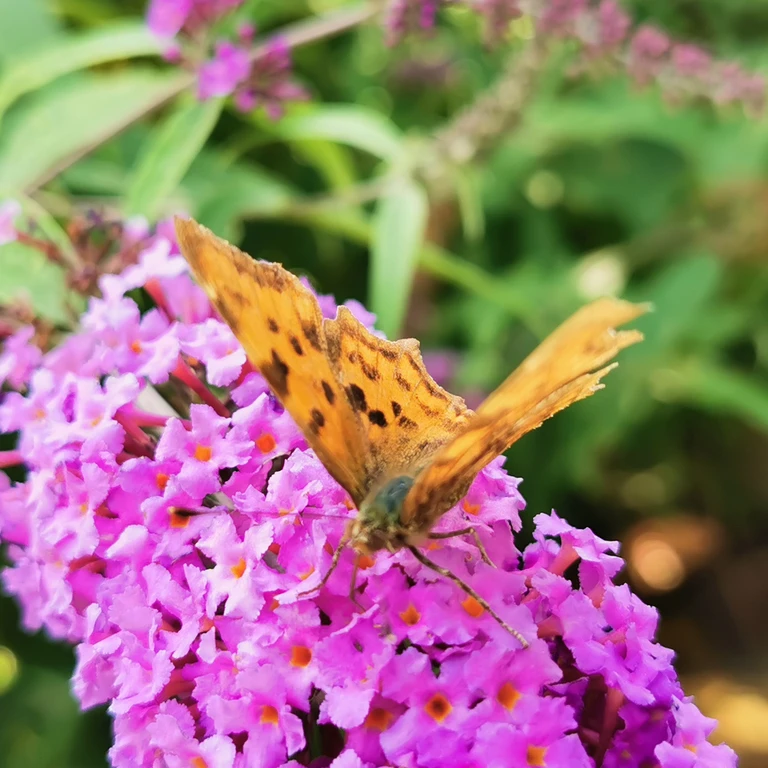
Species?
Polygonia c-album
